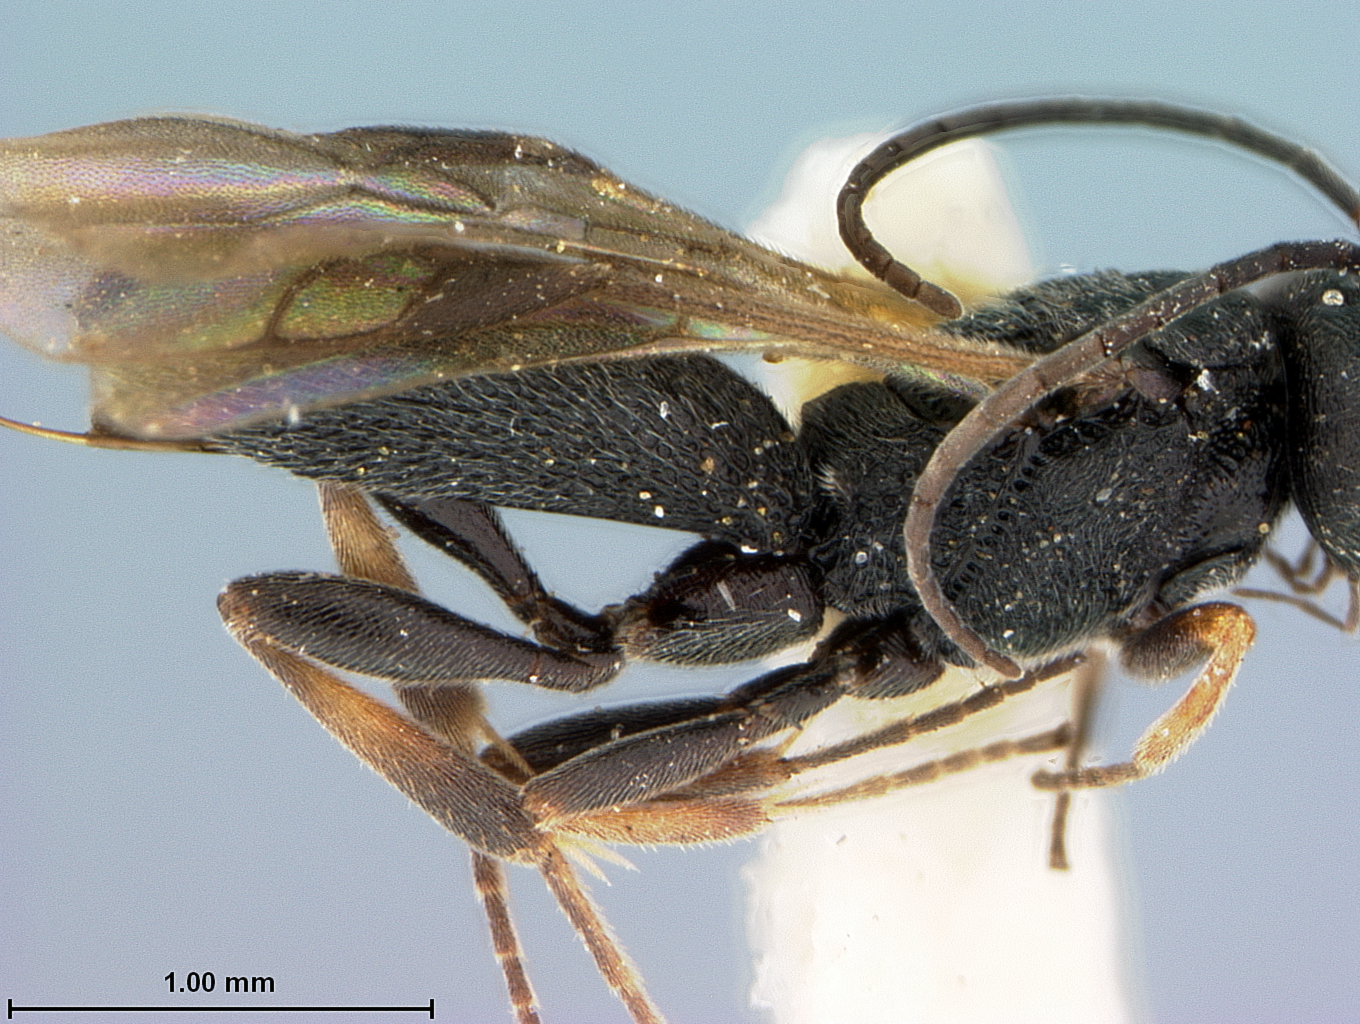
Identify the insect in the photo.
Chelonus sculleni
